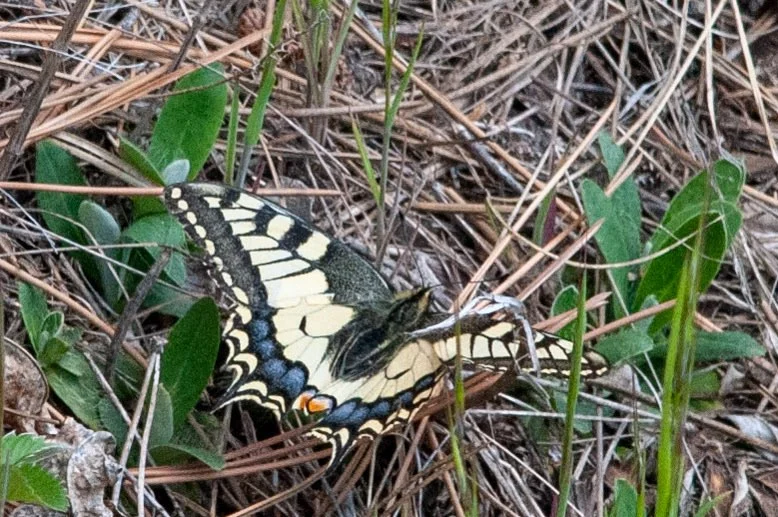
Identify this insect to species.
Papilio machaon
